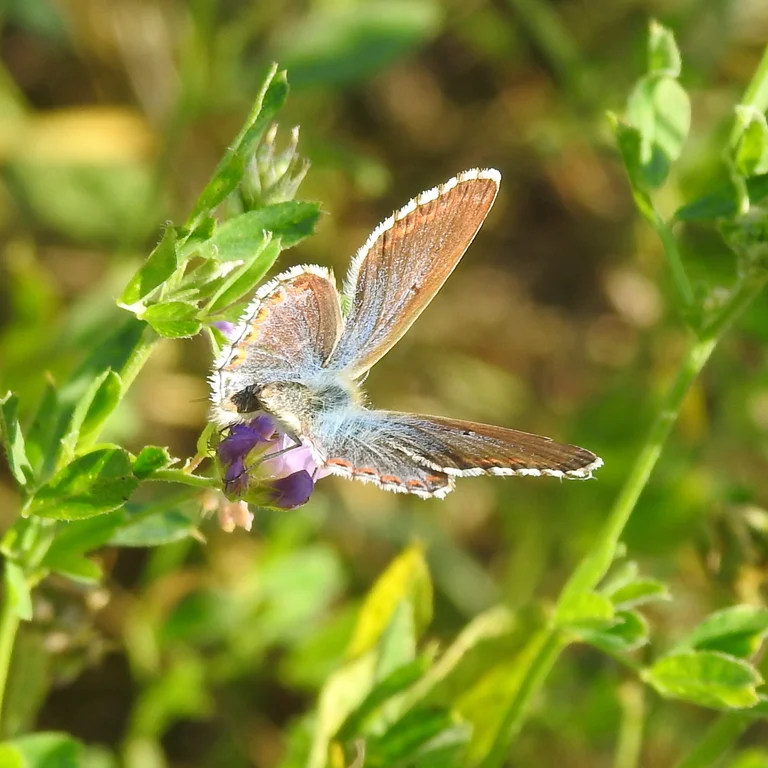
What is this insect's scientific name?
Lysandra bellargus
